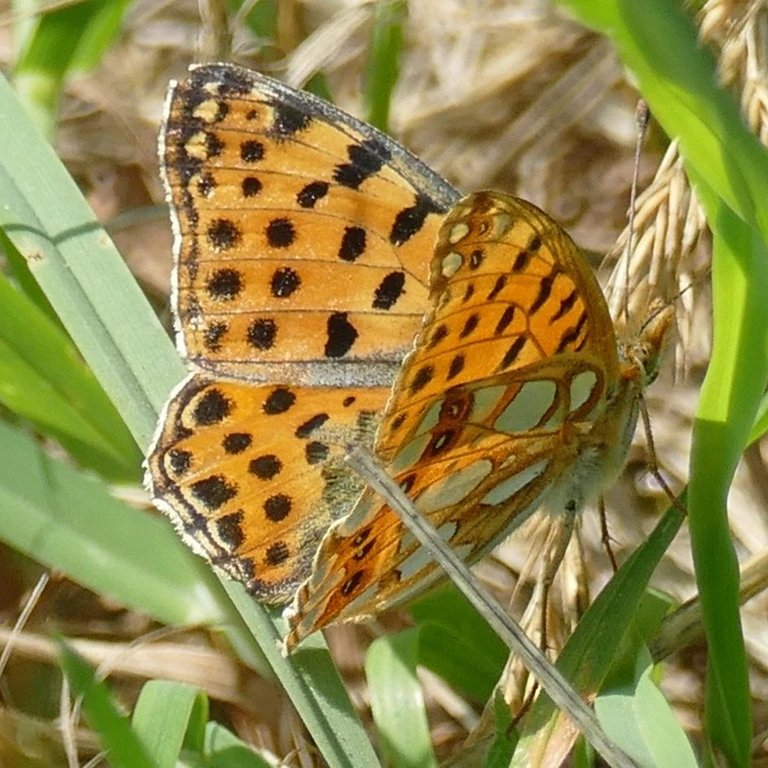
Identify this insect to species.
Issoria lathonia
